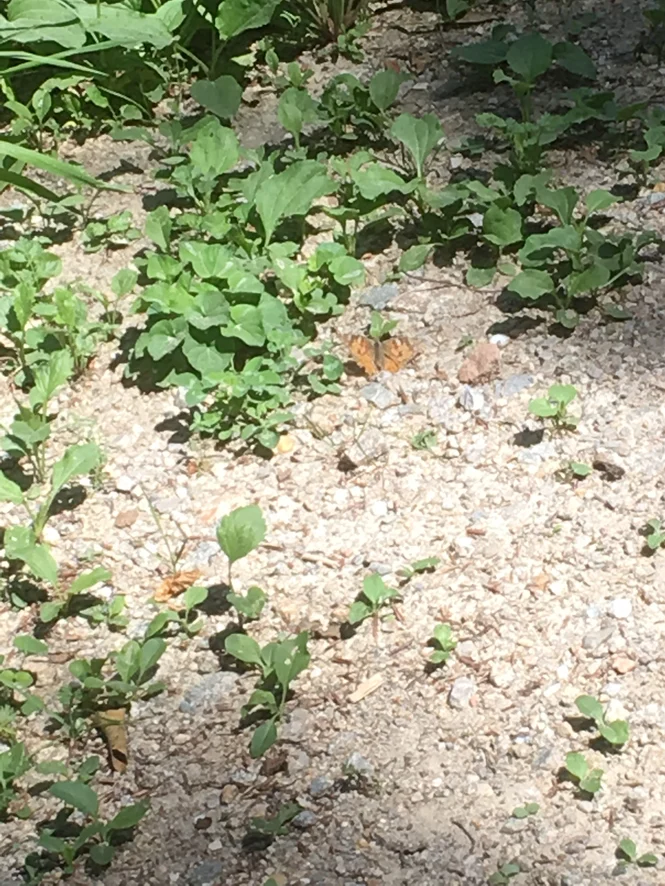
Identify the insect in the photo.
Vanessa cardui
